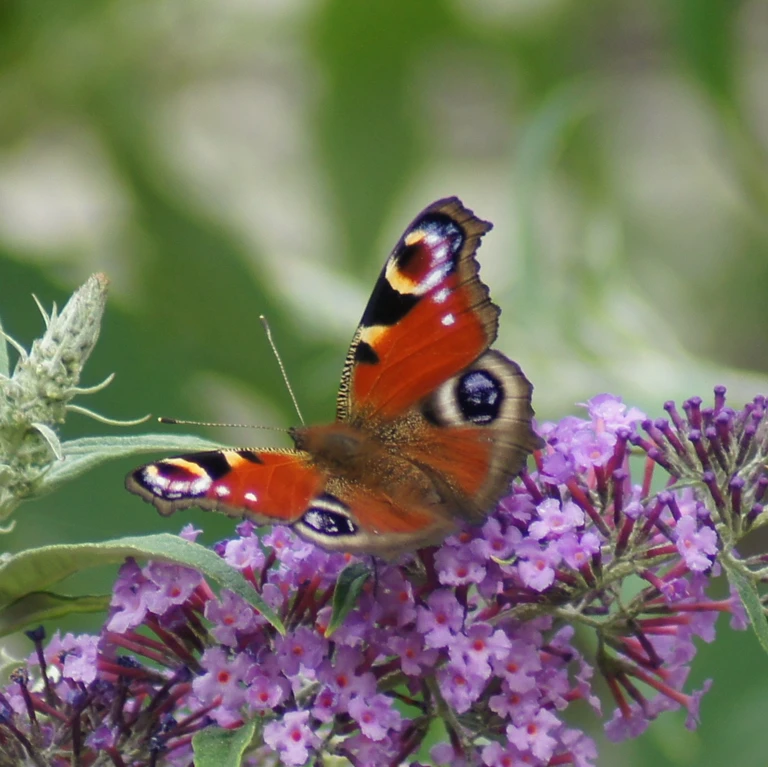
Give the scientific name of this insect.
Aglais io
